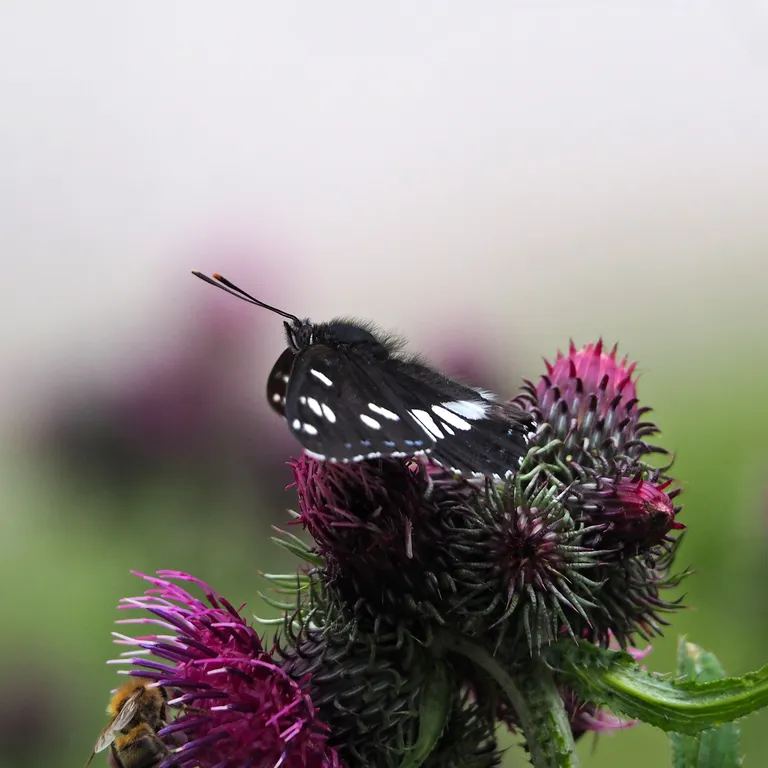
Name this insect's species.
Limenitis reducta
